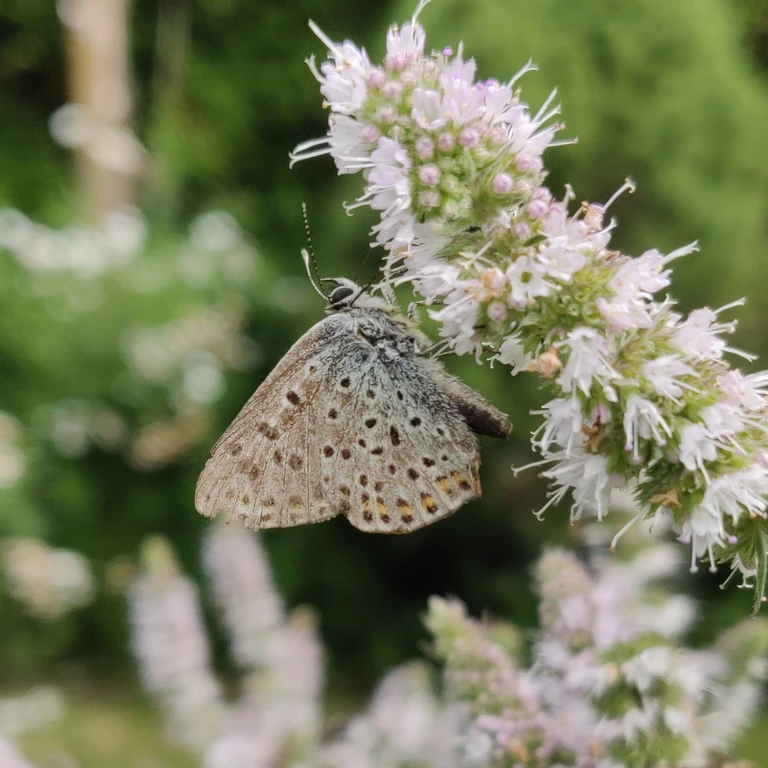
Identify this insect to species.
Lycaena tityrus (also Loweia tityrus)
